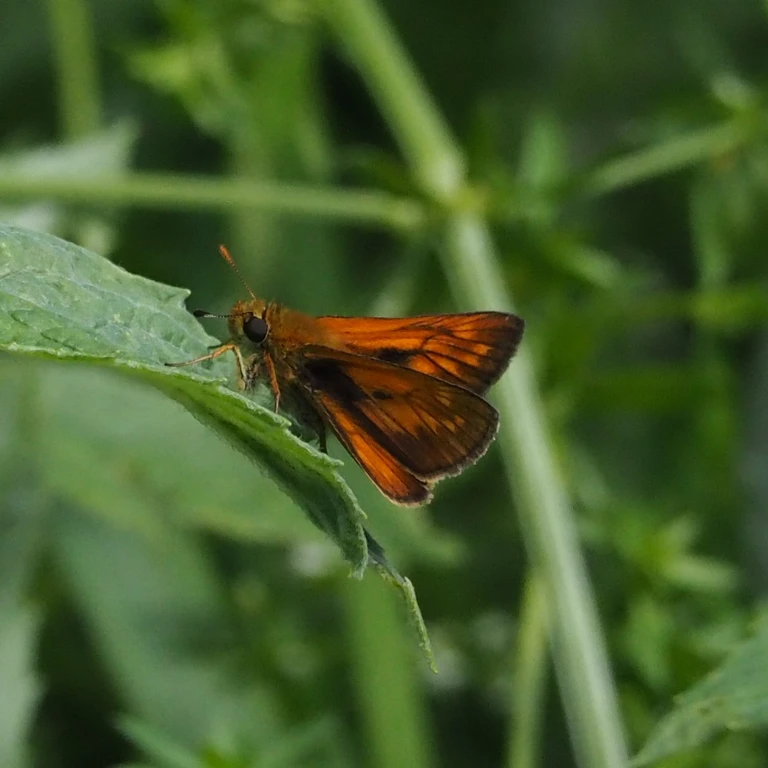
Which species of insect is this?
Ochlodes sylvanus (also Ochlodes venata)
